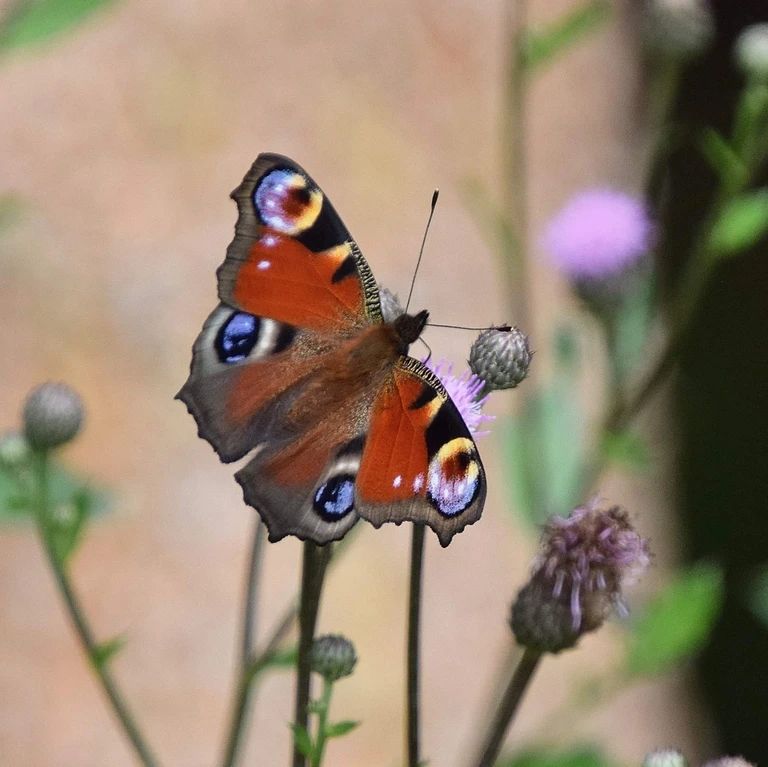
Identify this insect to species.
Aglais io
